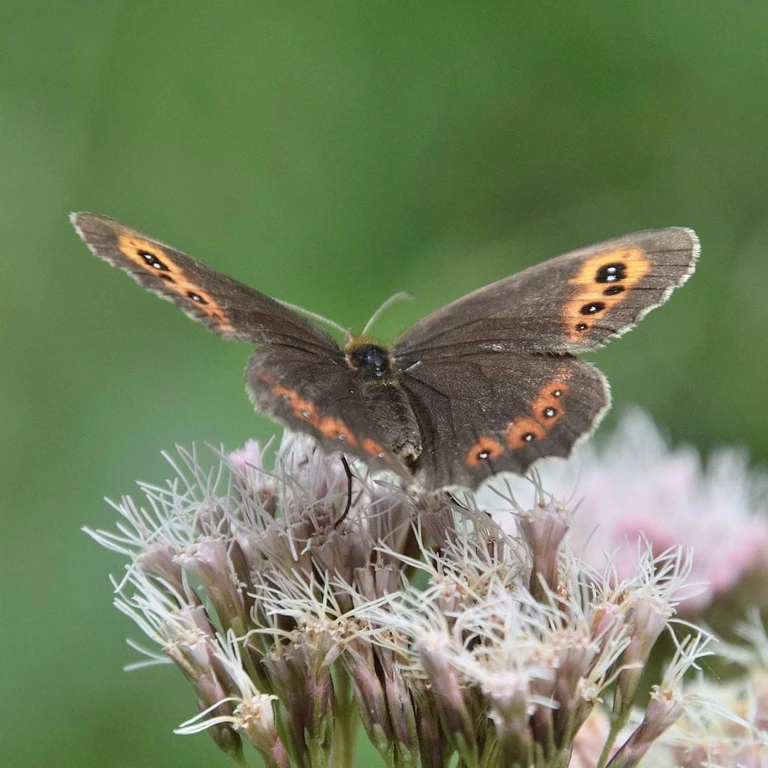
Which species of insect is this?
Erebia aethiops
